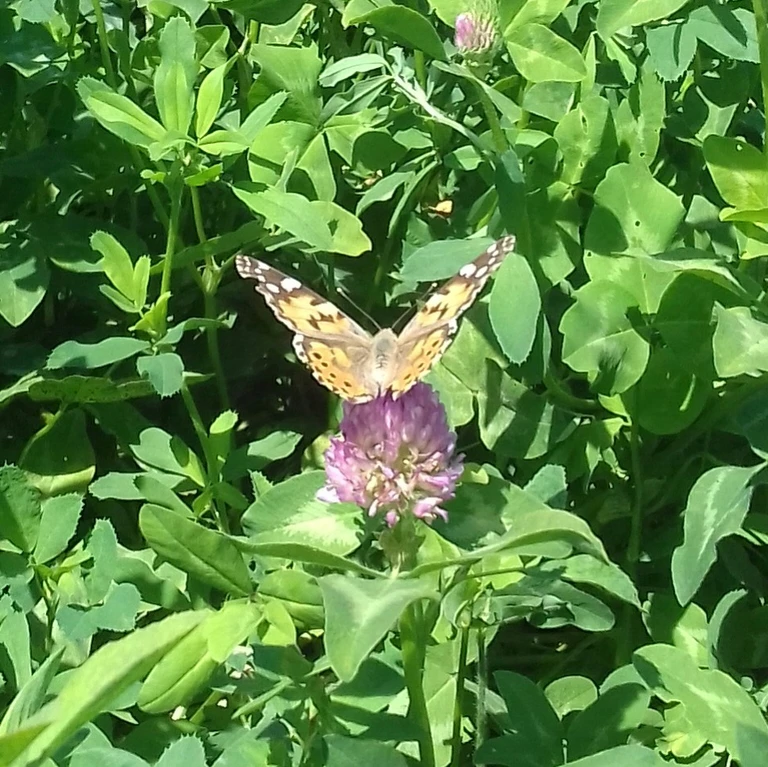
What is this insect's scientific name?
Vanessa cardui
